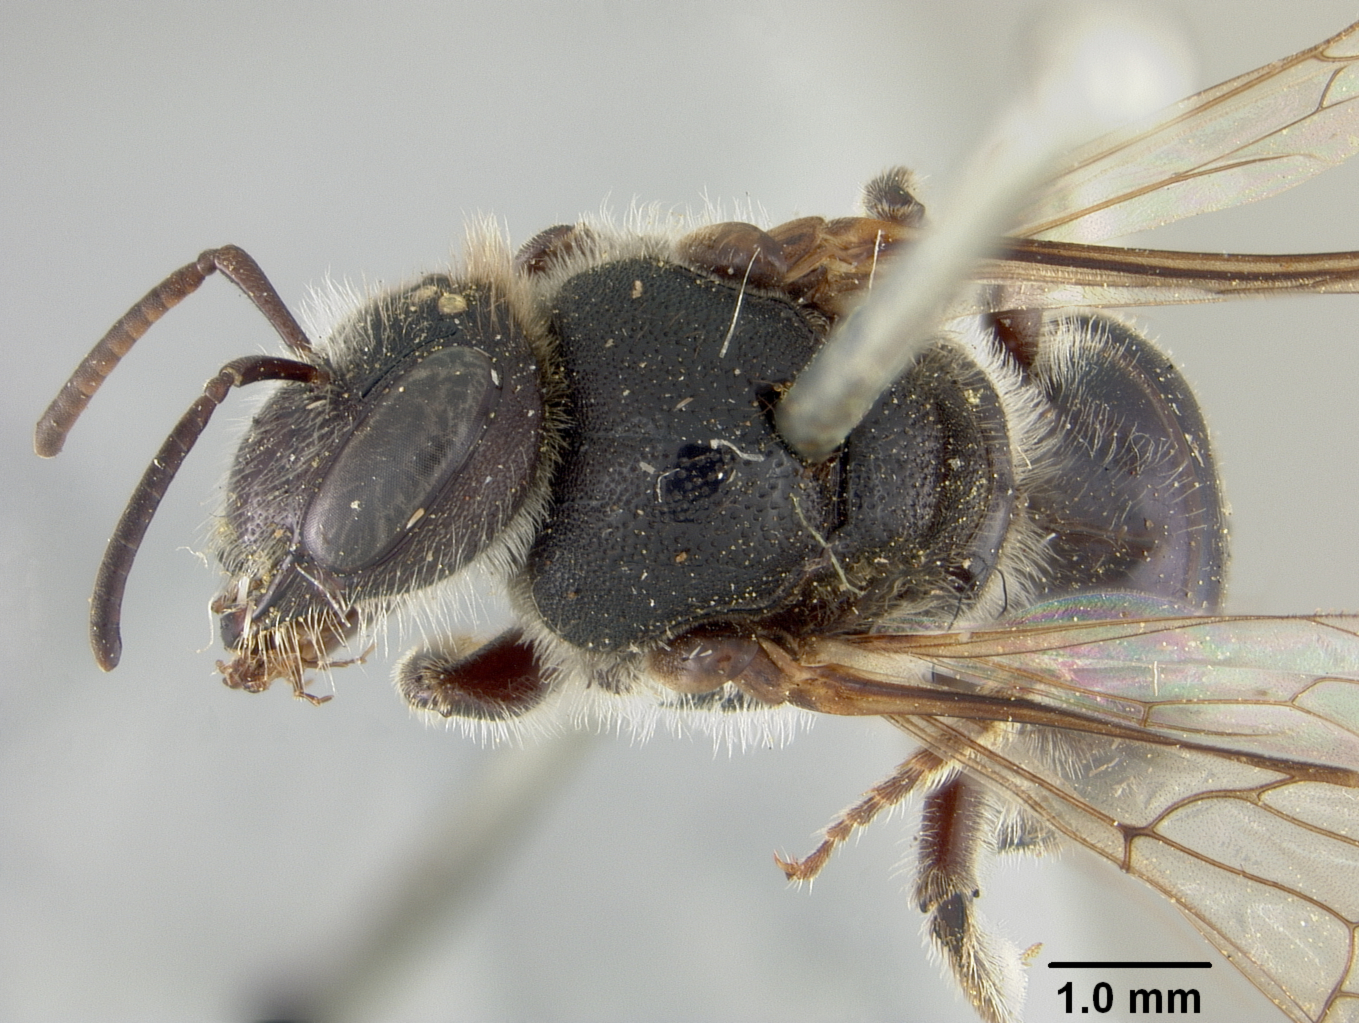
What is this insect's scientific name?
Euryglossa nigrocaerulea
